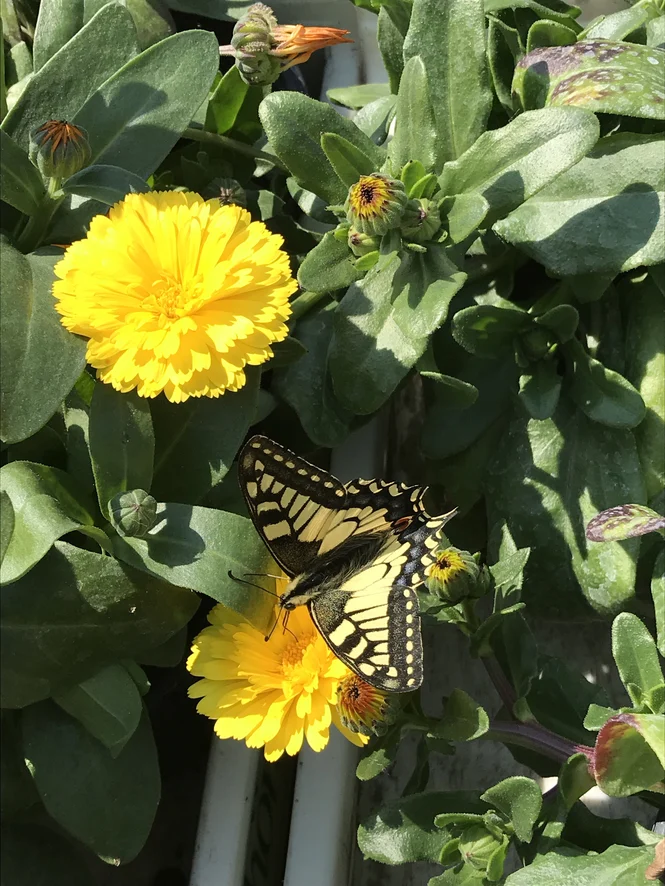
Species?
Papilio machaon
